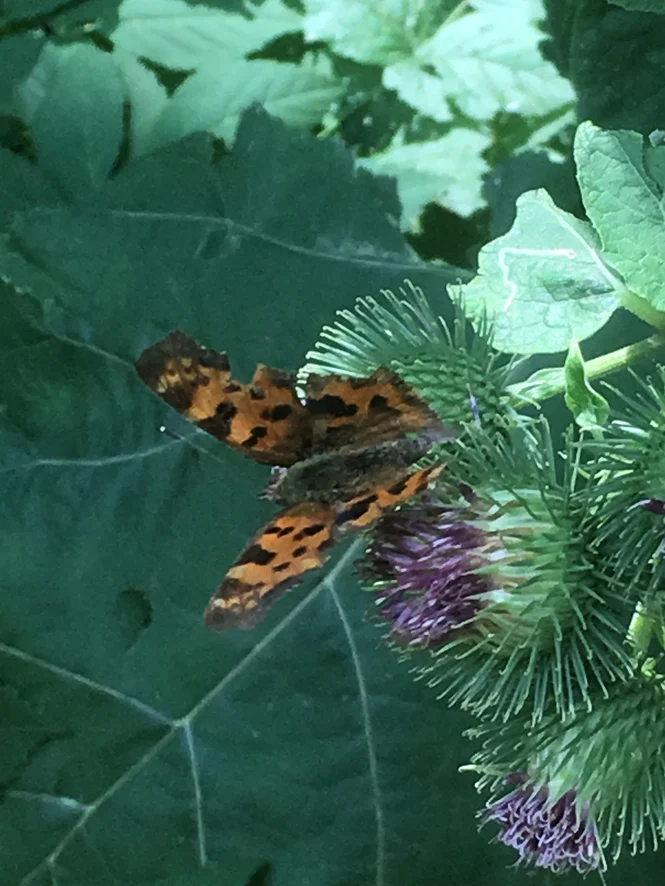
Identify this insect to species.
Polygonia c-album
